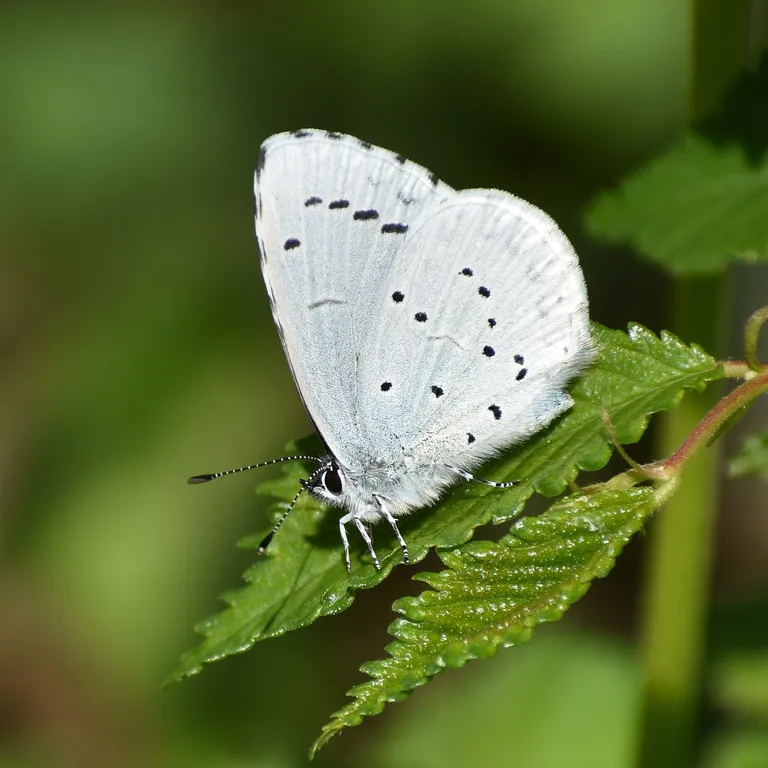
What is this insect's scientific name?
Celastrina argiolus
